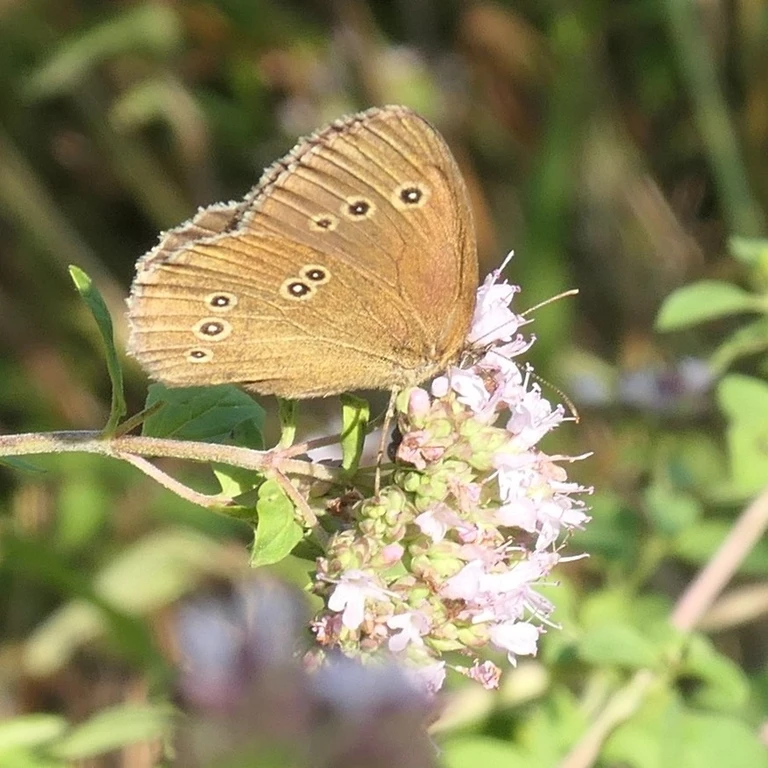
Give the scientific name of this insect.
Aphantopus hyperantus
